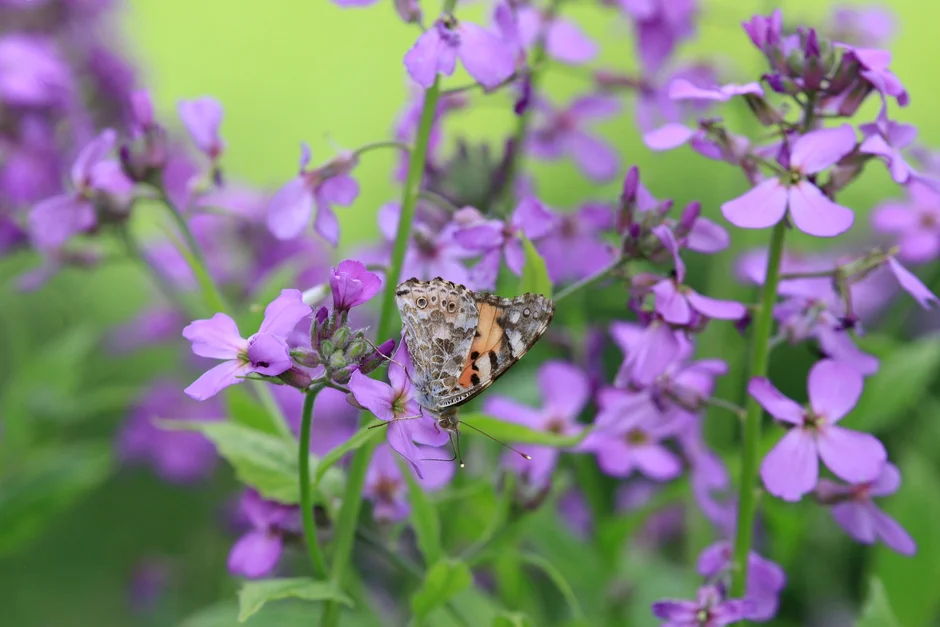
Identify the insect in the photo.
Vanessa cardui
